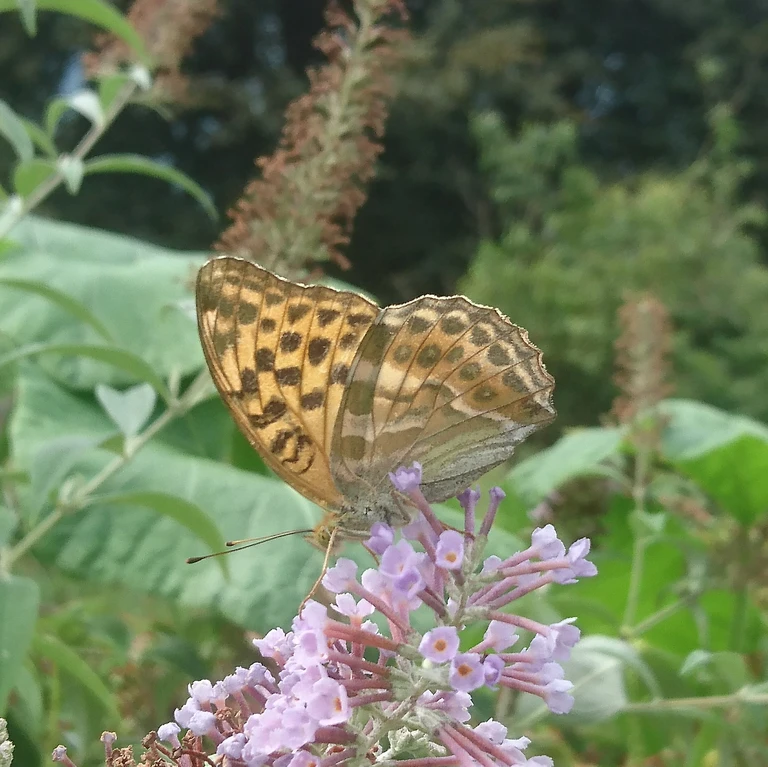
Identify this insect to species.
Argynnis paphia
